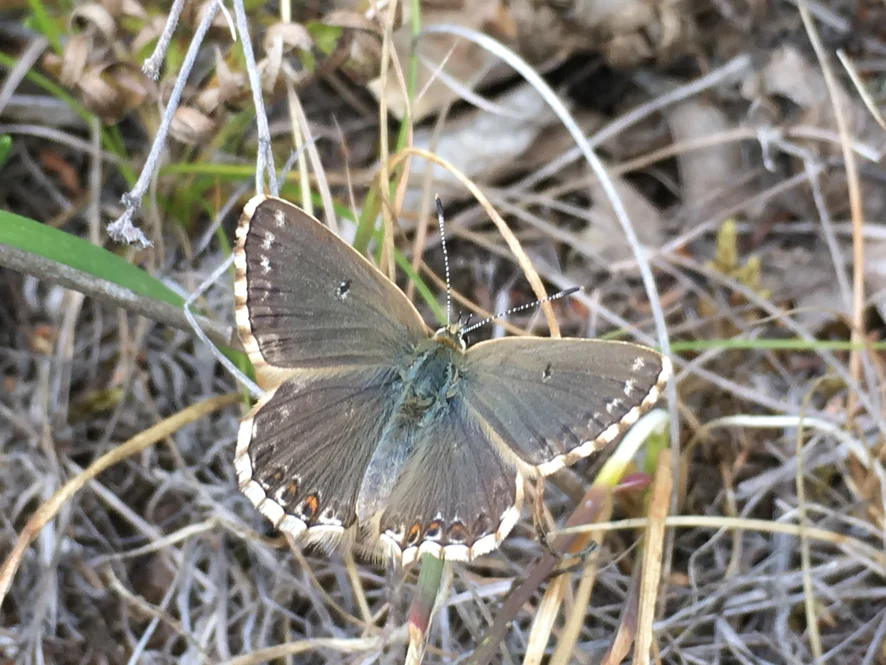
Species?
Lysandra coridon
